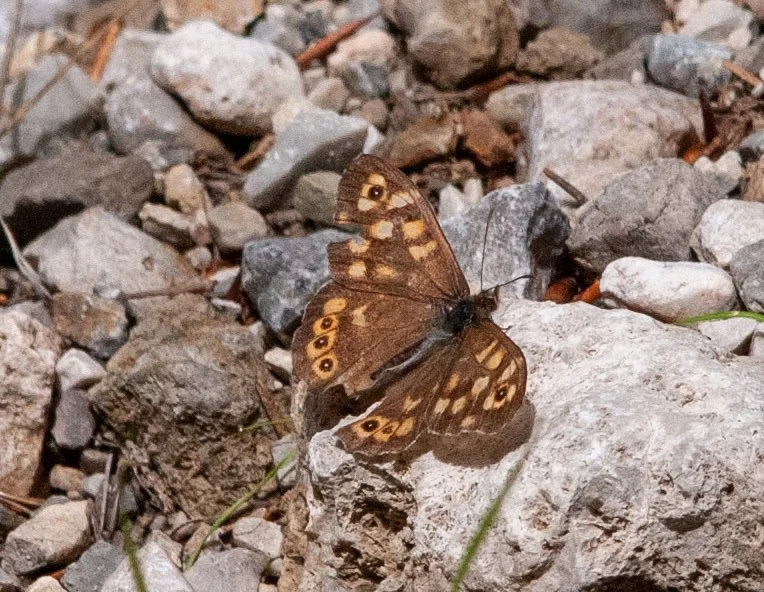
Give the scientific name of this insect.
Pararge aegeria
